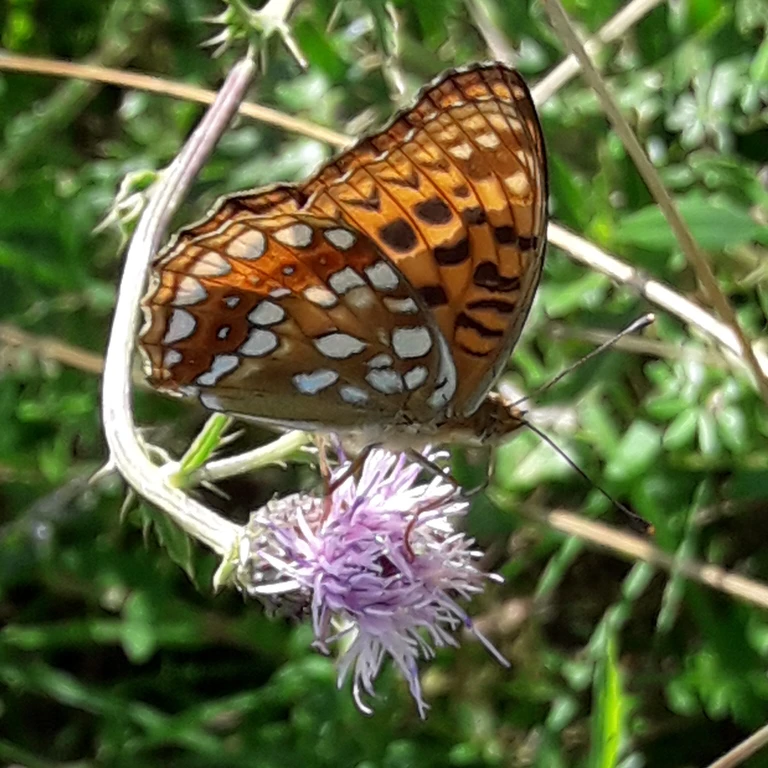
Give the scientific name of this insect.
Fabriciana adippe
